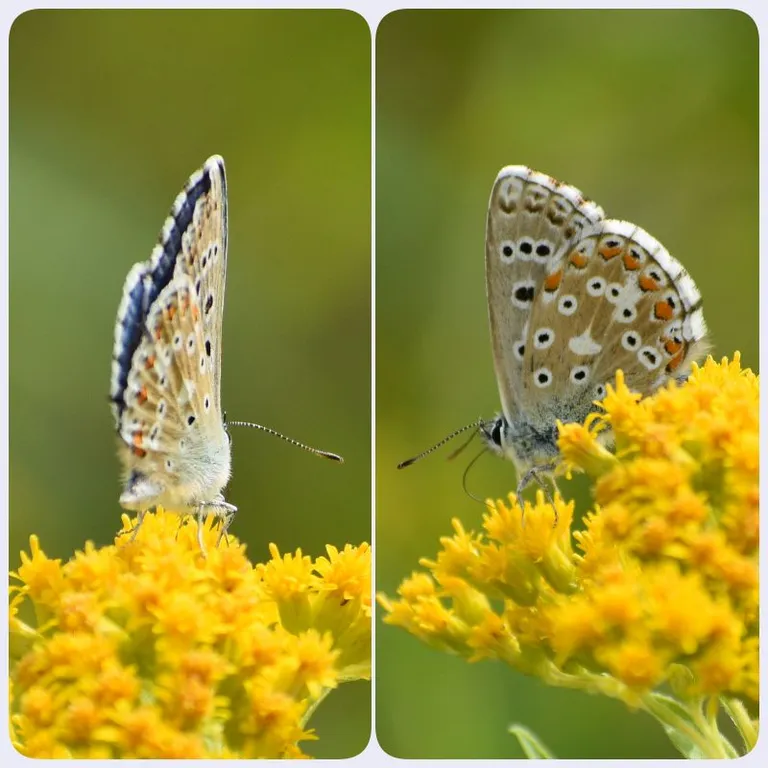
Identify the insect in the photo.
Lysandra bellargus
